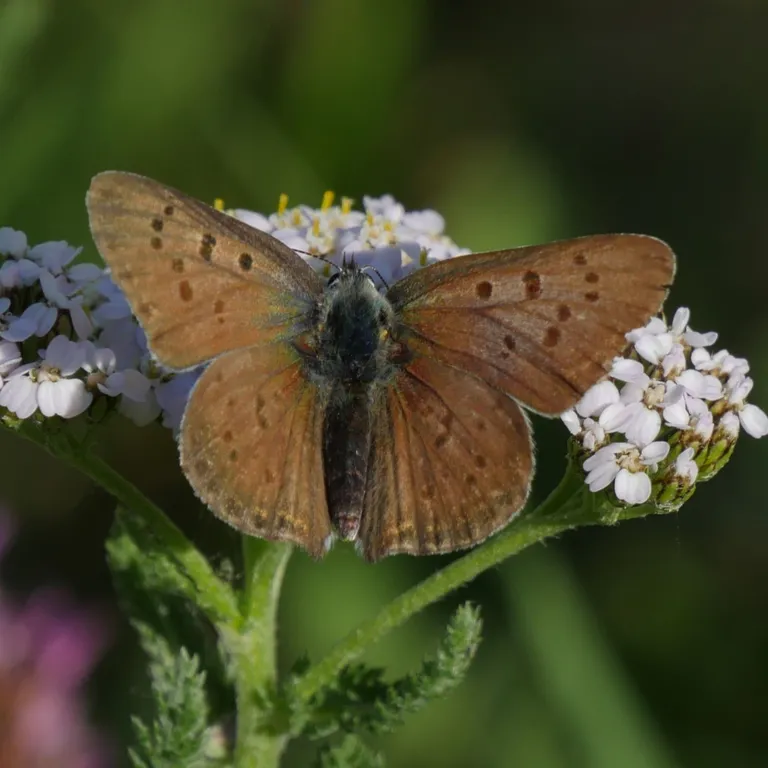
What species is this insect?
Lycaena tityrus (also Loweia tityrus)
